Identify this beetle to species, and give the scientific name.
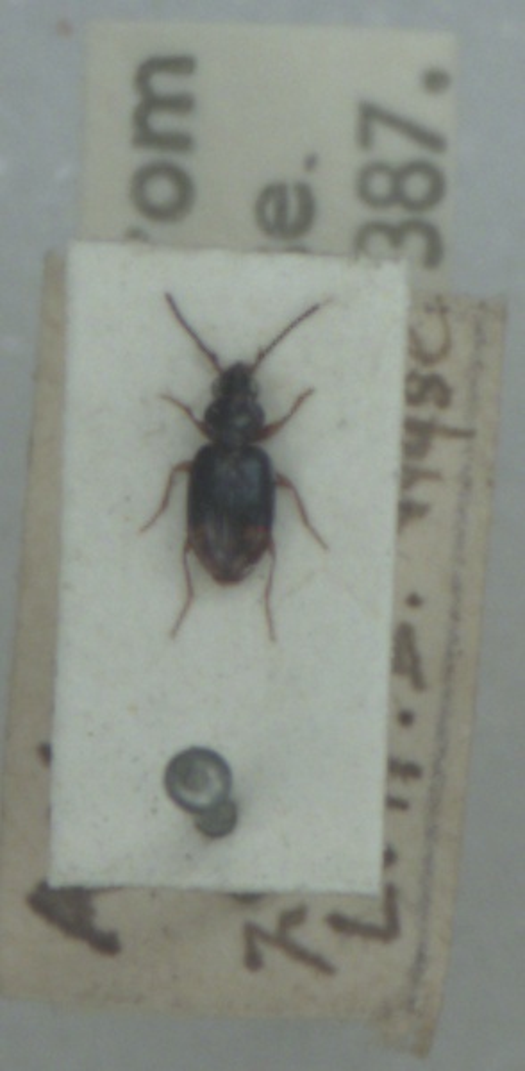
Bembidion assimile
